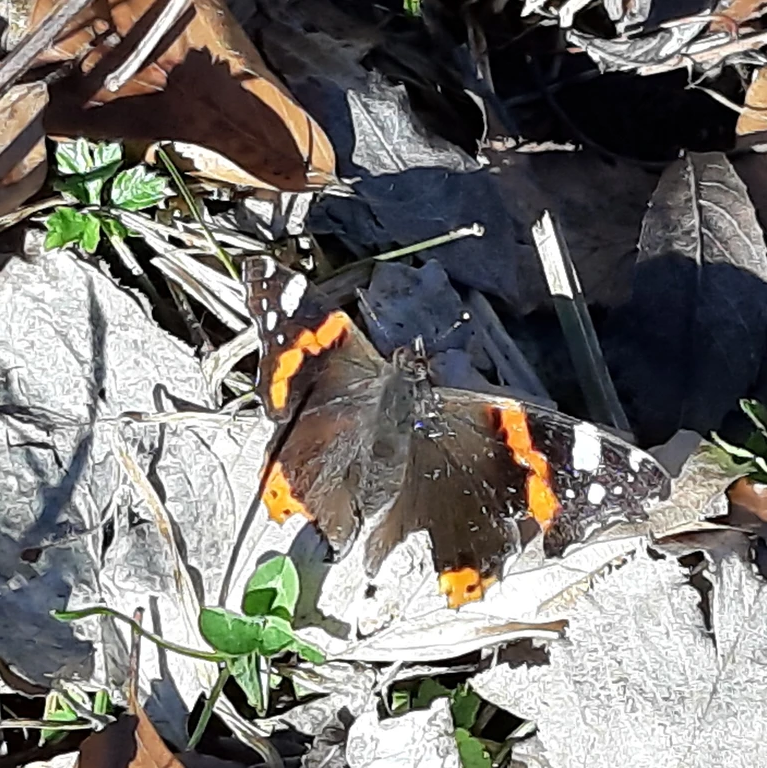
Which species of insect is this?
Vanessa atalanta
